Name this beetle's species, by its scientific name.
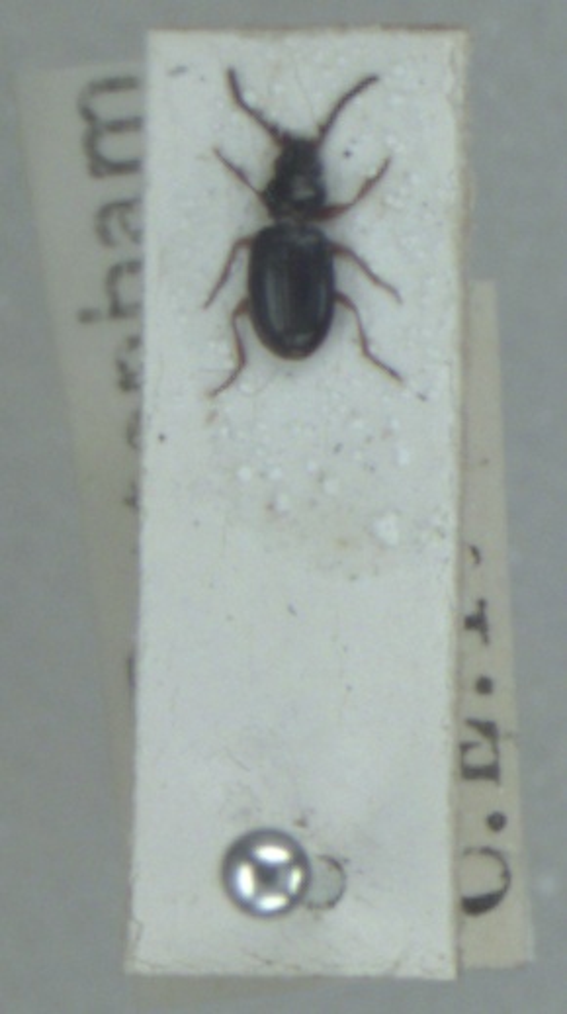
Bembidion gilvipes
